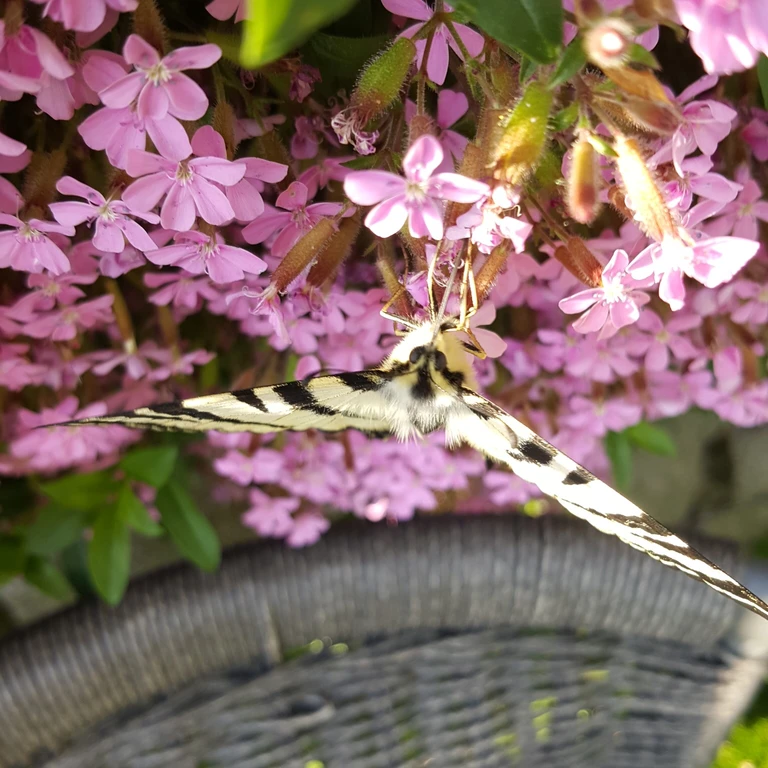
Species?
Iphiclides podalirius
